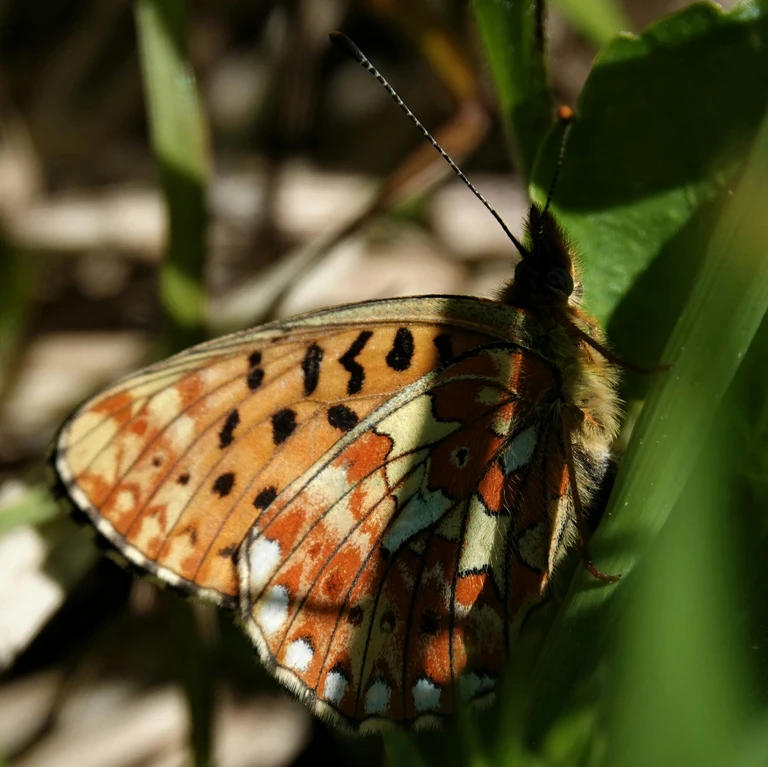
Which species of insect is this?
Boloria euphrosyne (also Clossiana euphrosyne)
